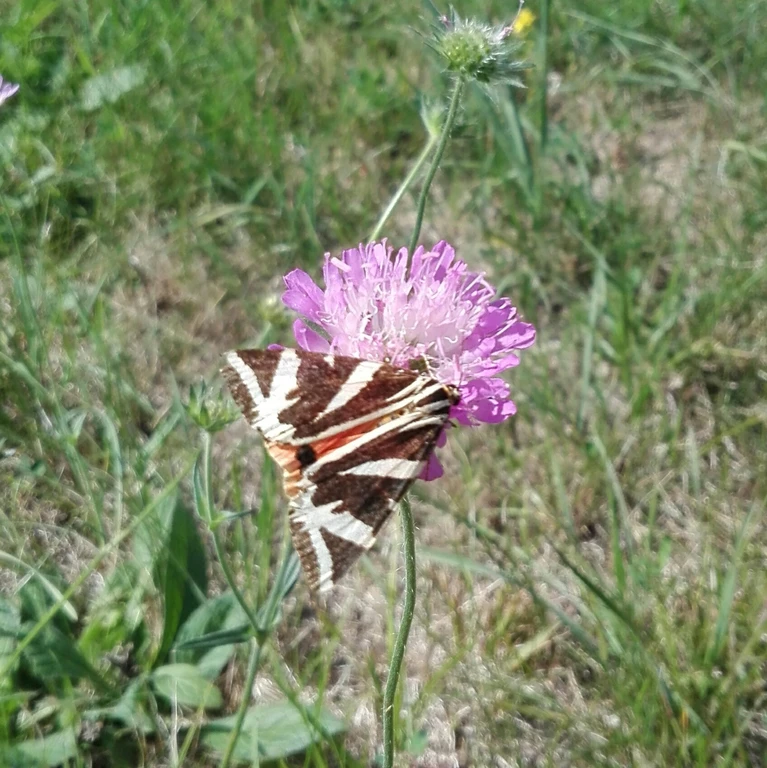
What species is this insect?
Euplagia quadripunctaria
